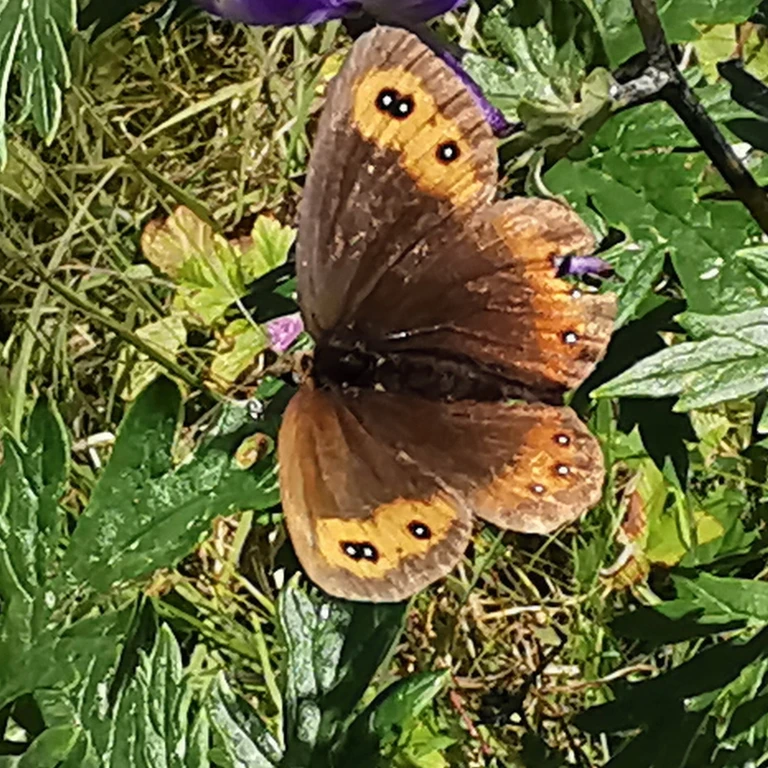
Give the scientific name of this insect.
Erebia aethiops
